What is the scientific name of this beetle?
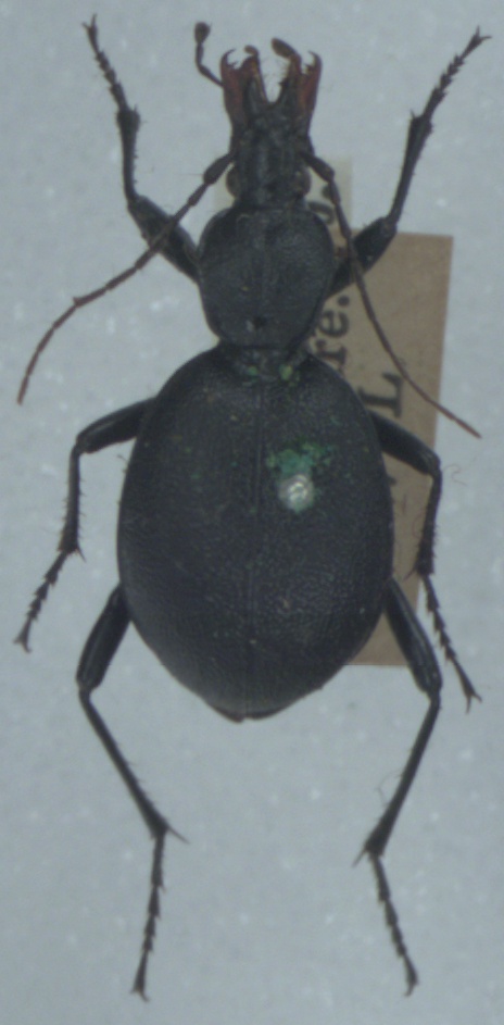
Cychrus caraboides
